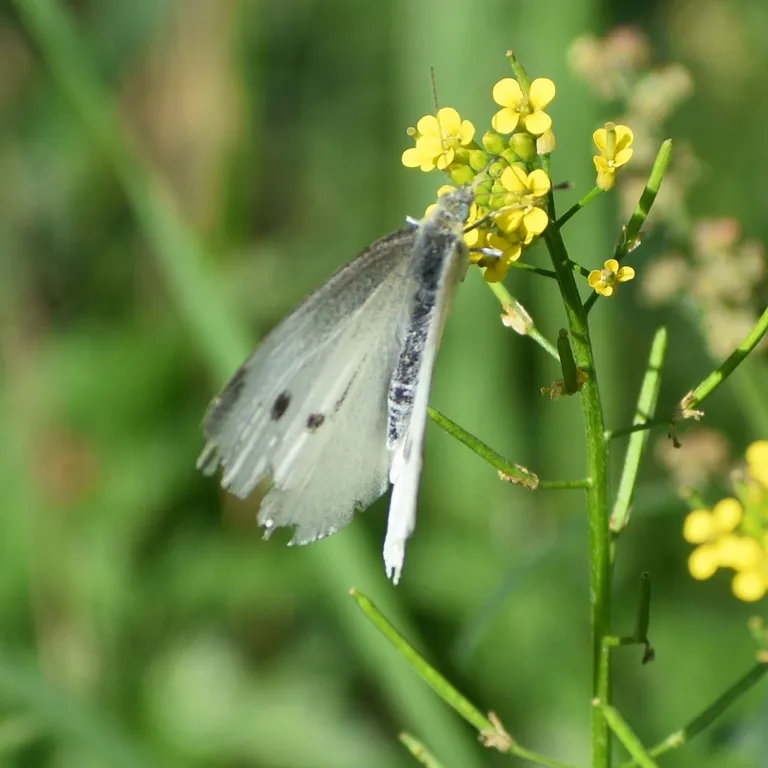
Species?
Pieris rapae
